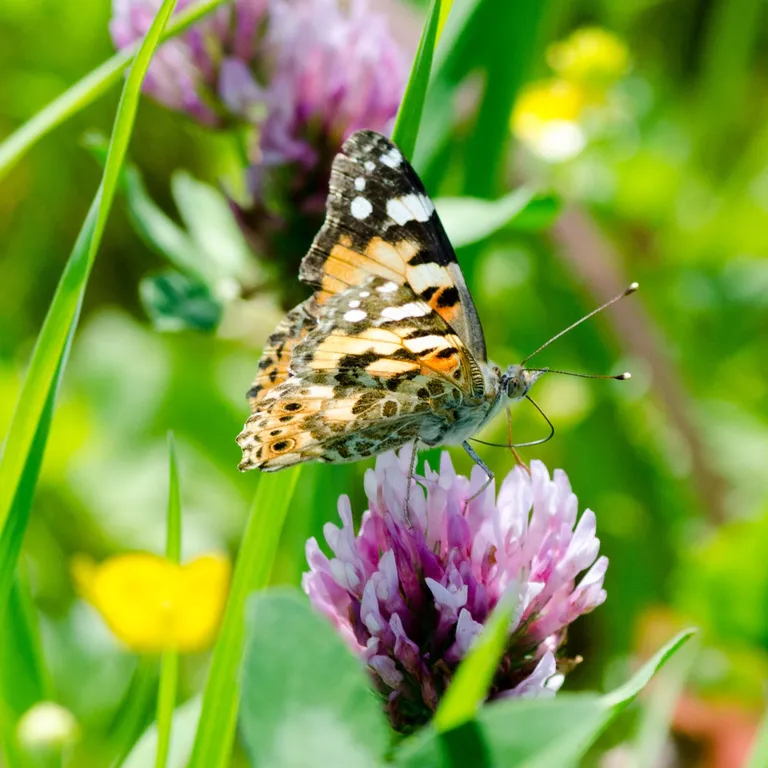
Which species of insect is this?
Vanessa cardui
